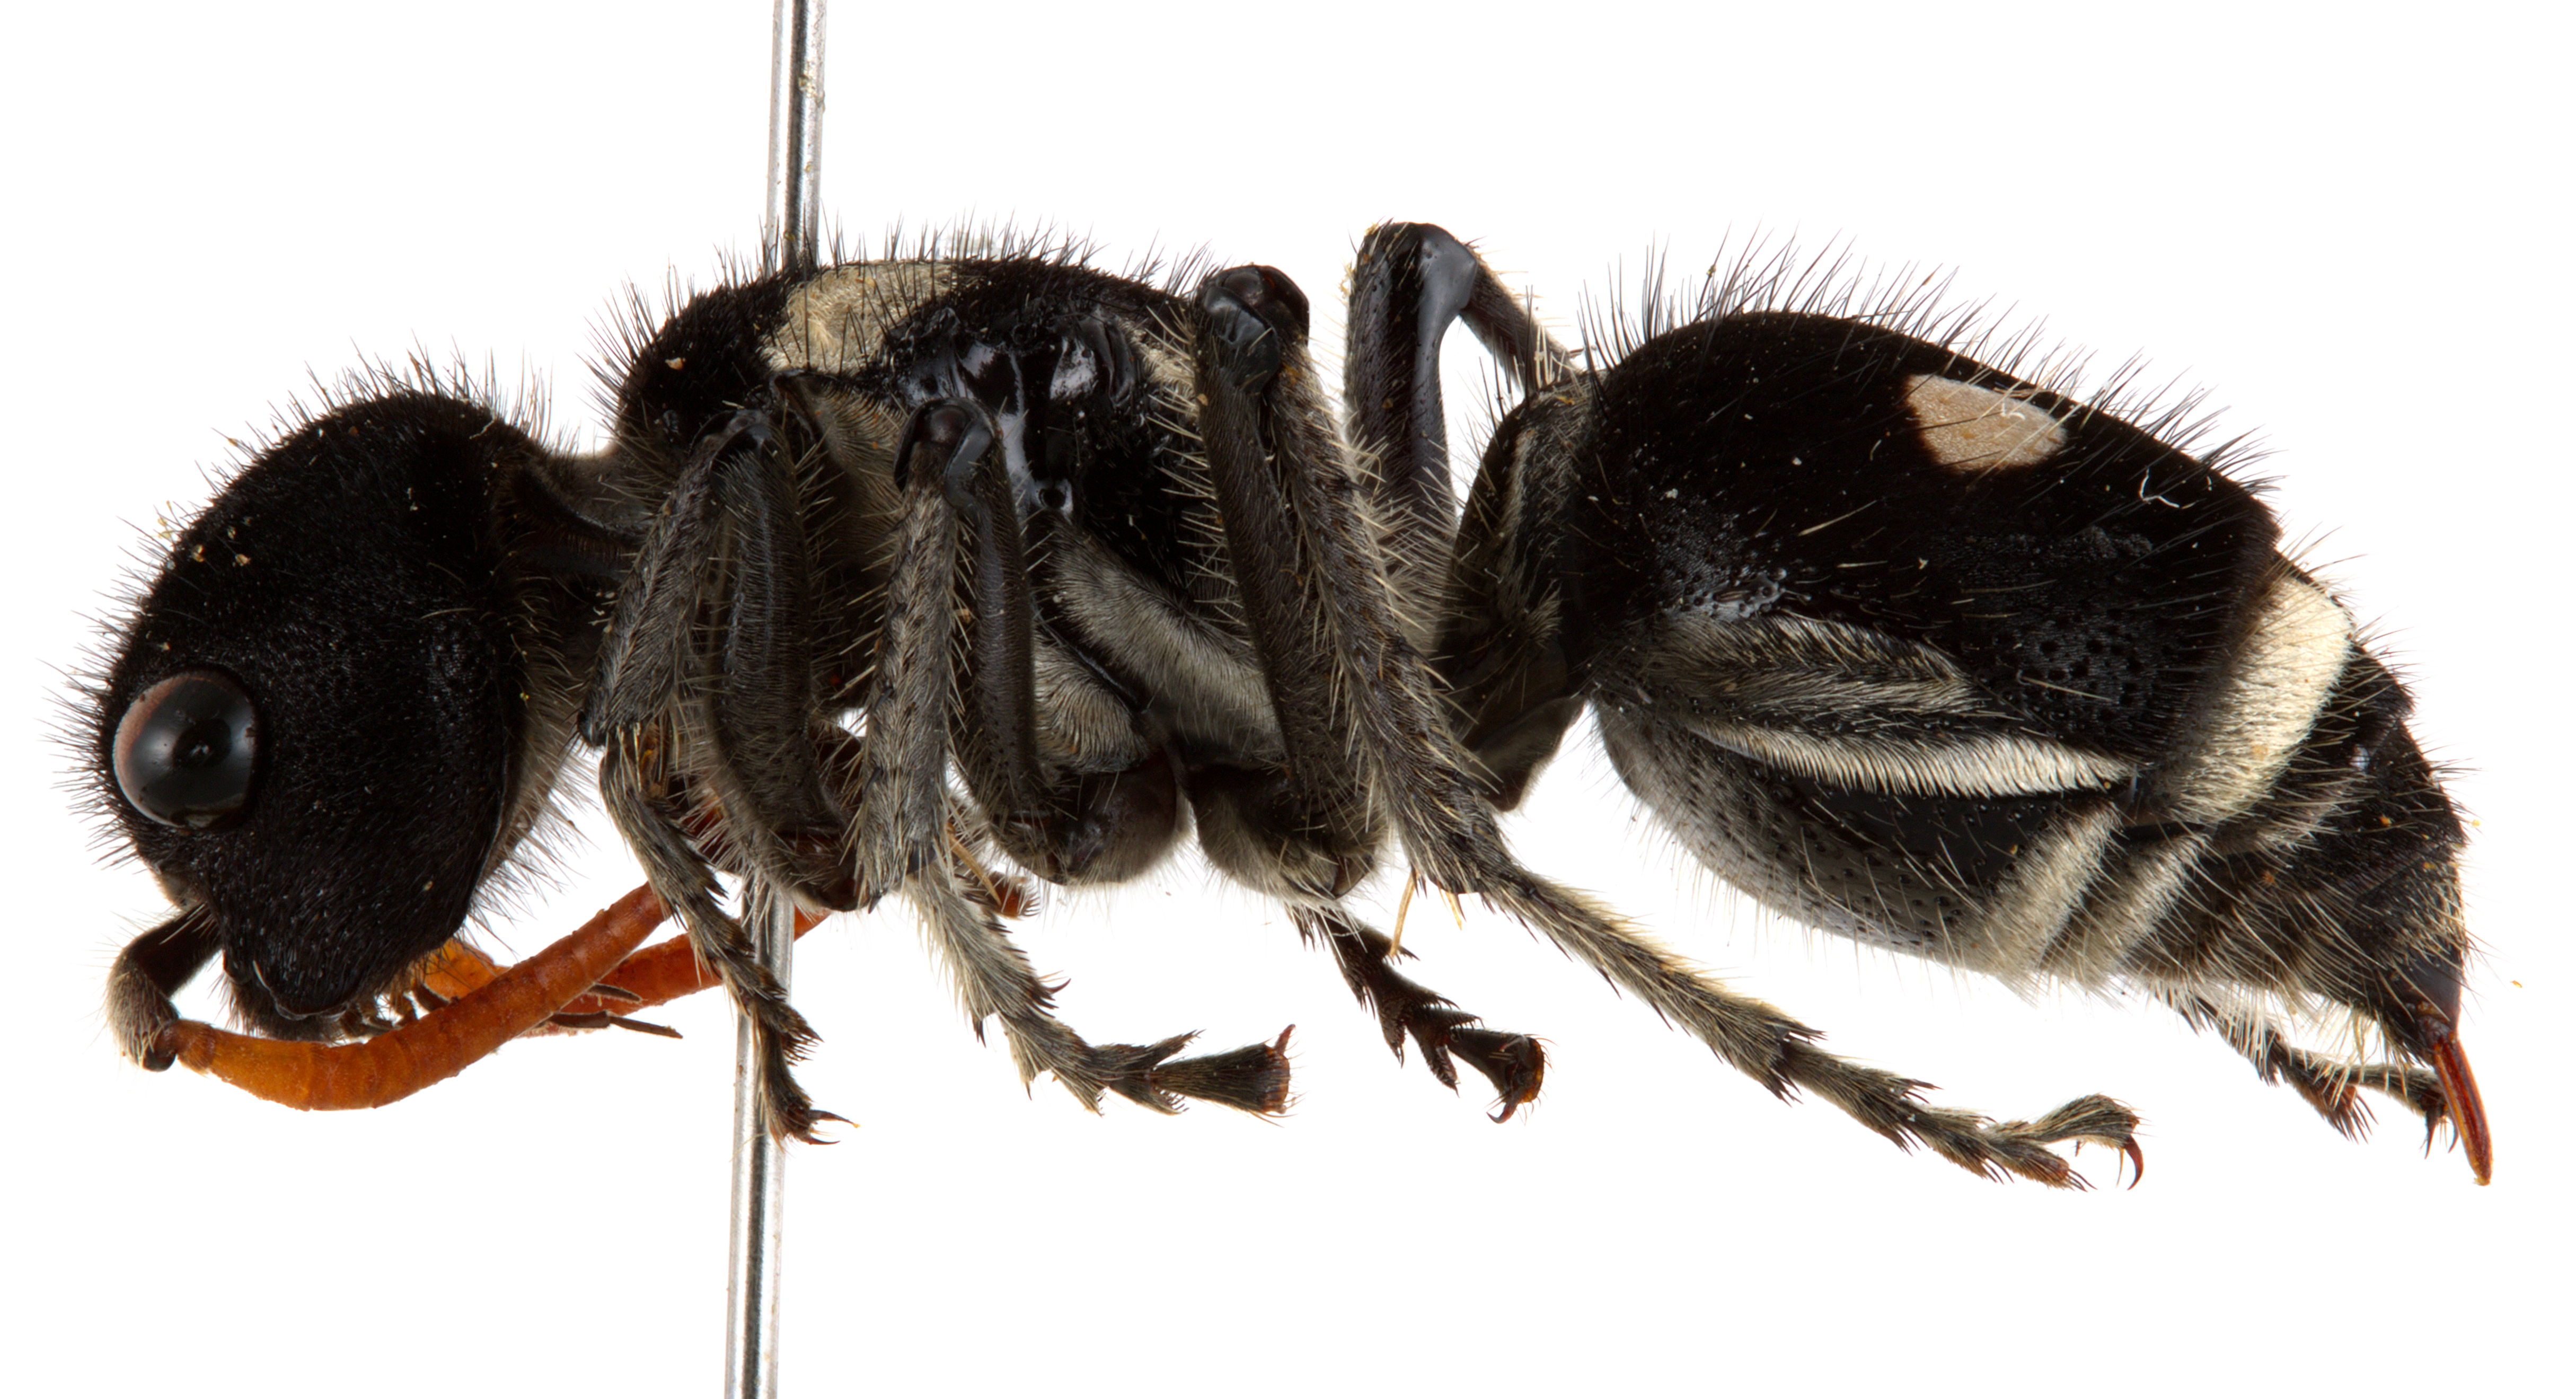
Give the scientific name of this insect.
Hoplomutilla xanthocerata
